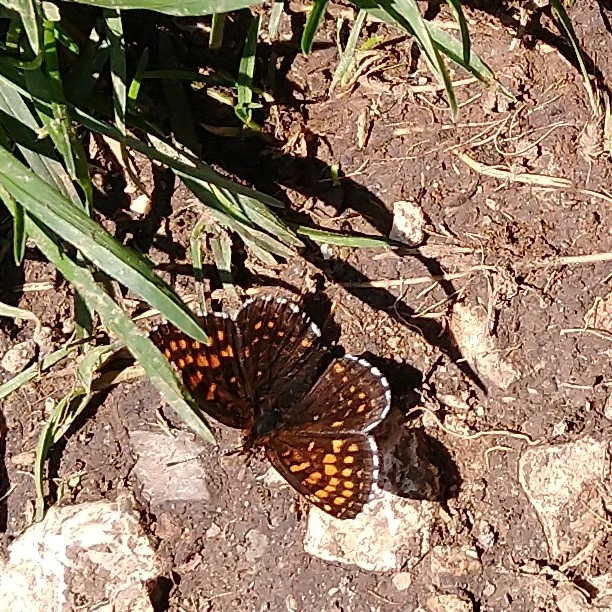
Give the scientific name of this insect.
Melitaea diamina
